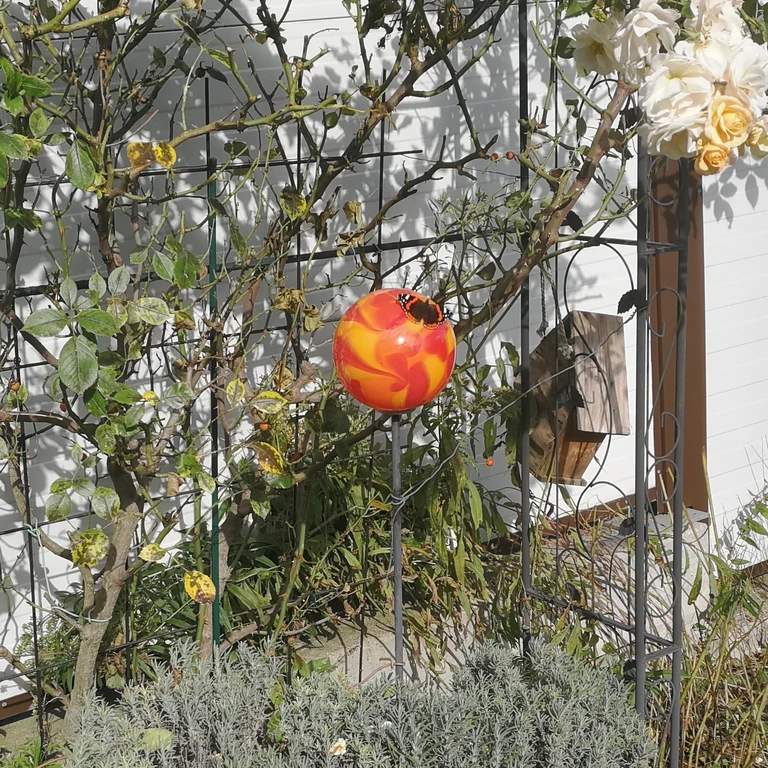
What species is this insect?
Vanessa atalanta
